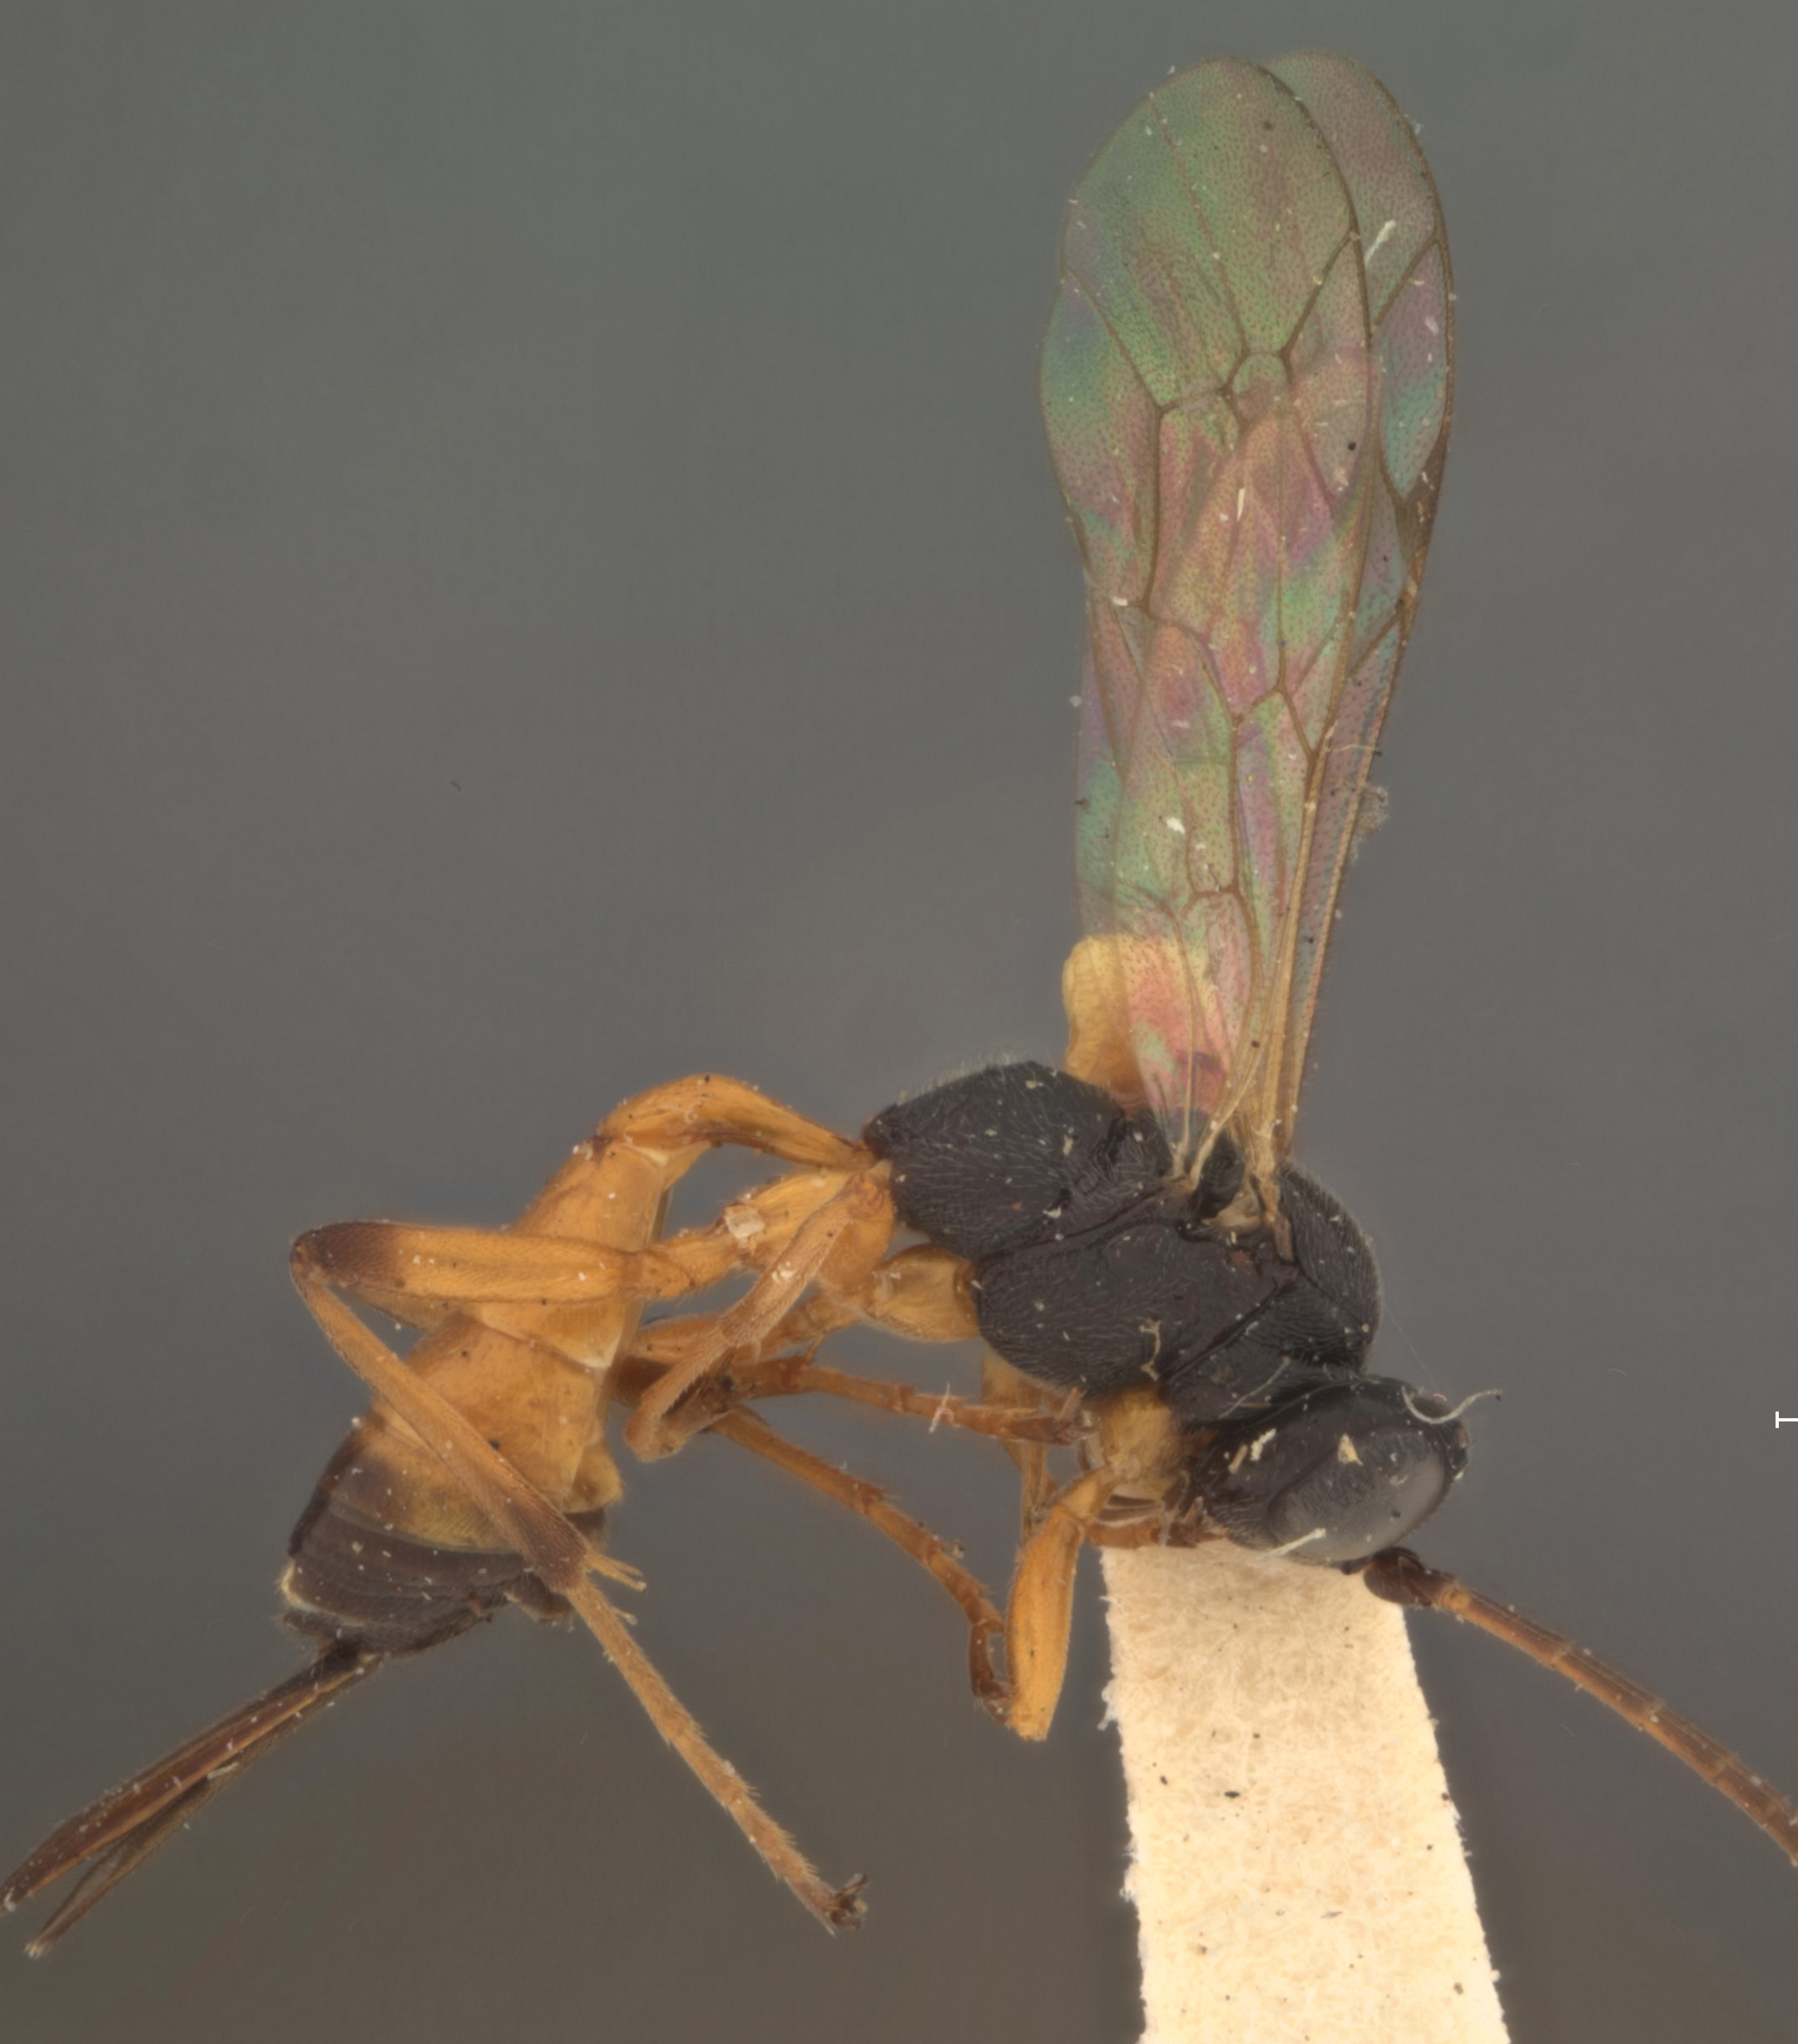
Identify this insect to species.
Spilocryptus exannulatus
